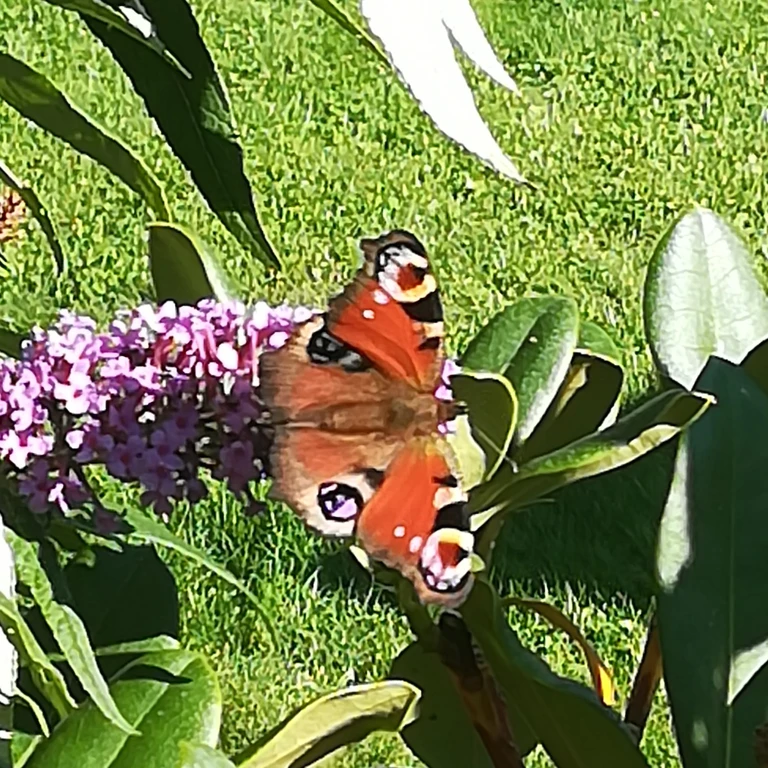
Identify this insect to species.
Aglais io
